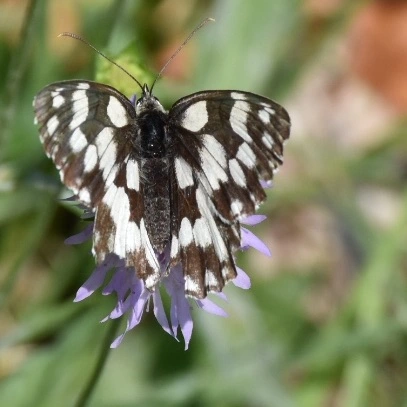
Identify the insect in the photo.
Melanargia galathea
